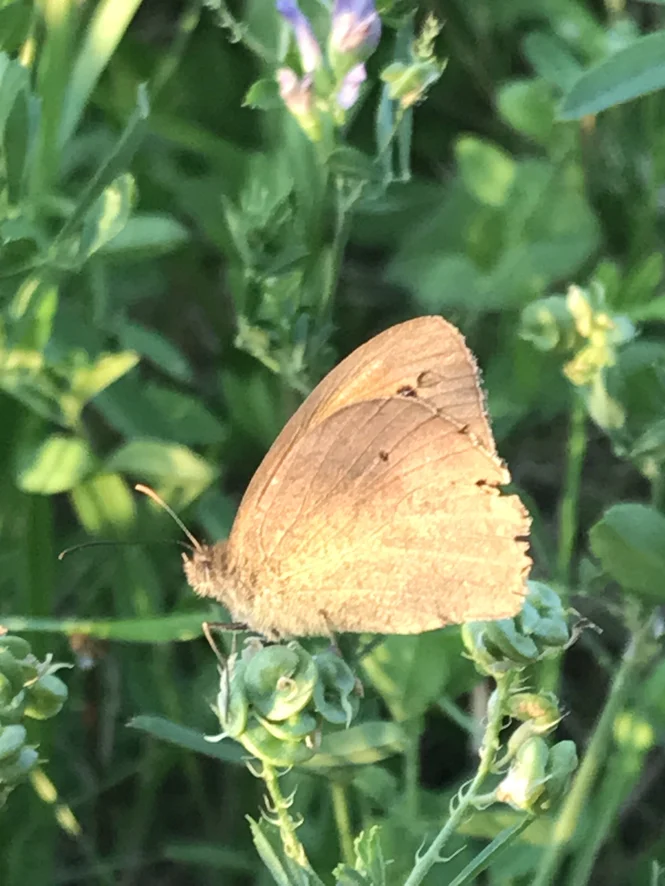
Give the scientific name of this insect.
Maniola jurtina
